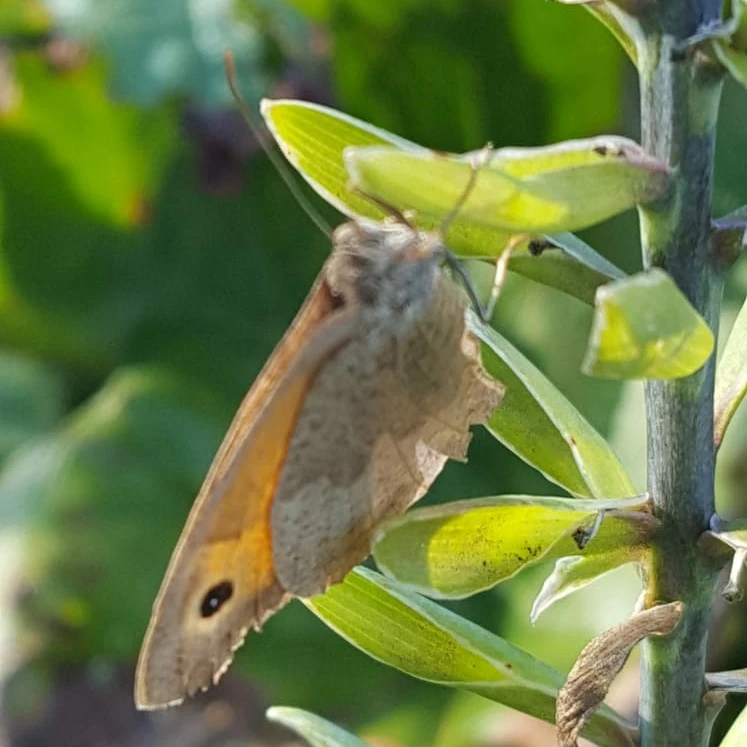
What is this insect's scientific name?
Maniola jurtina
